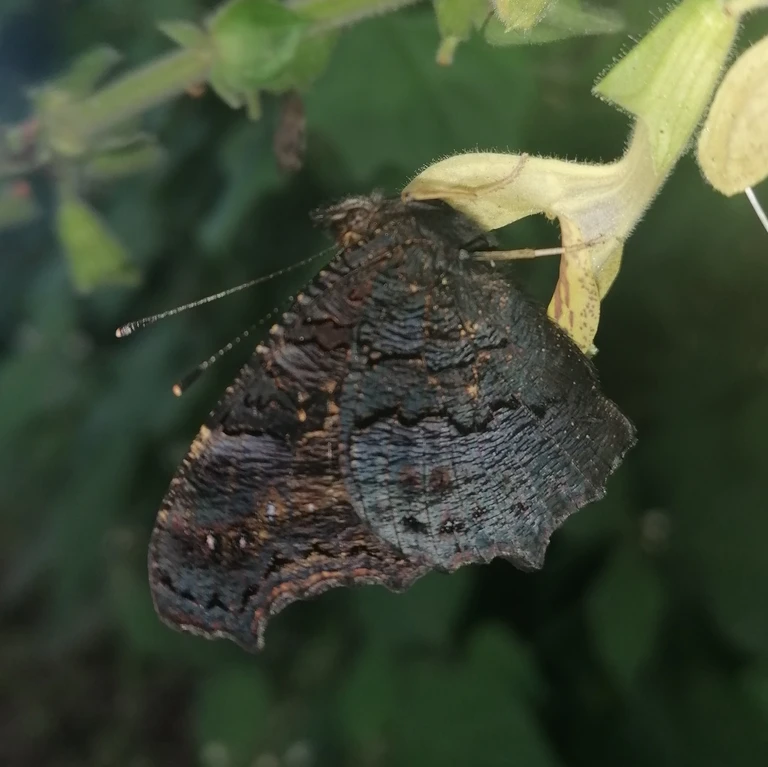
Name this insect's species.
Aglais io
